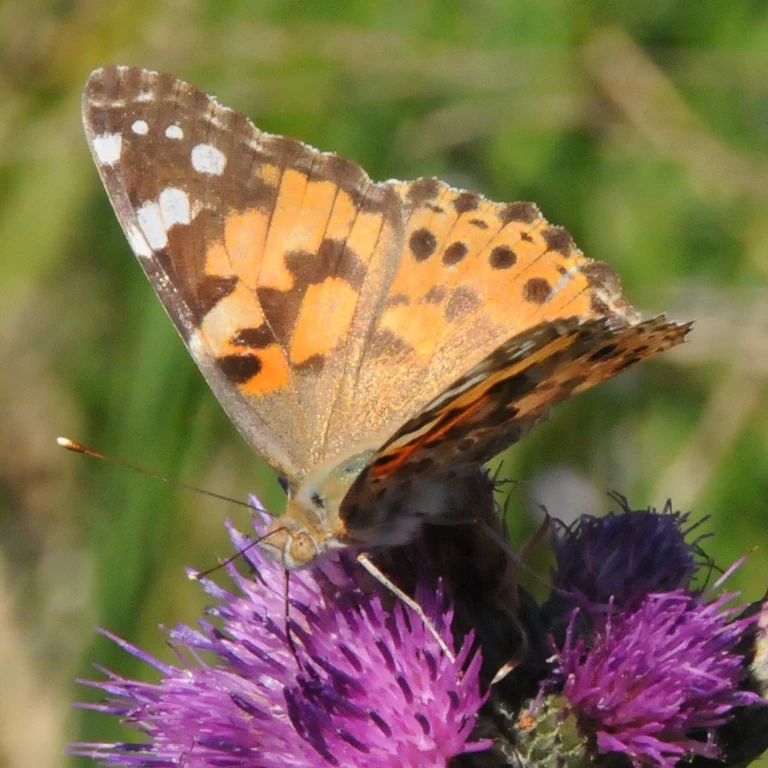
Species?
Vanessa cardui
